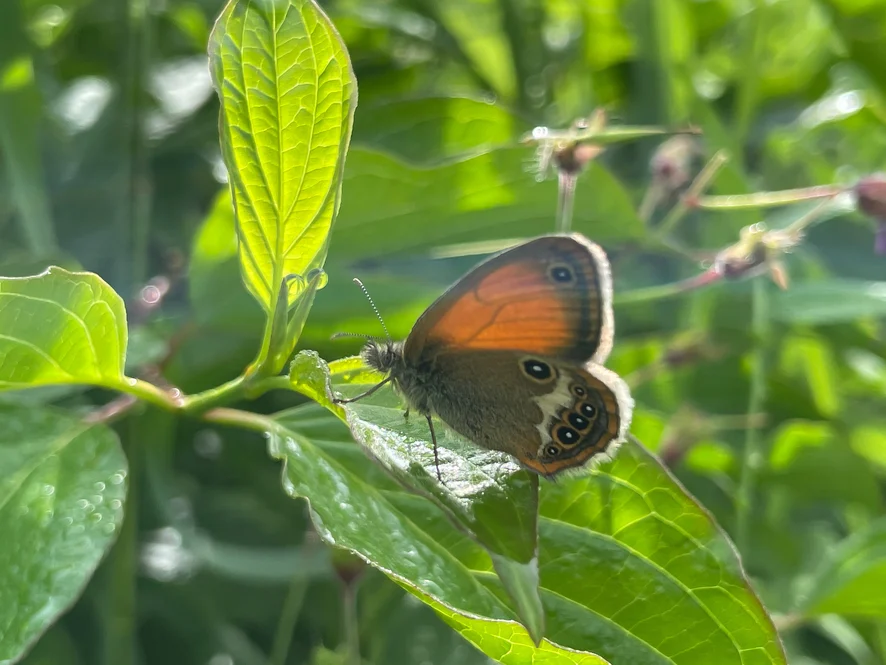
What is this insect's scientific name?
Coenonympha arcania
